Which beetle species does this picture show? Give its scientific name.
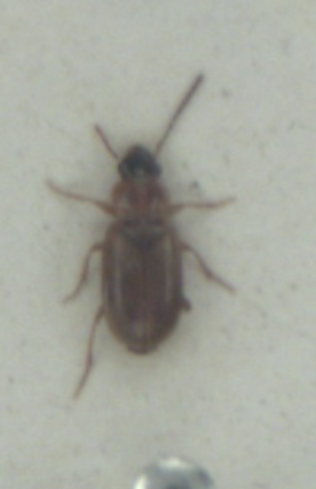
Acupalpus dorsalis
